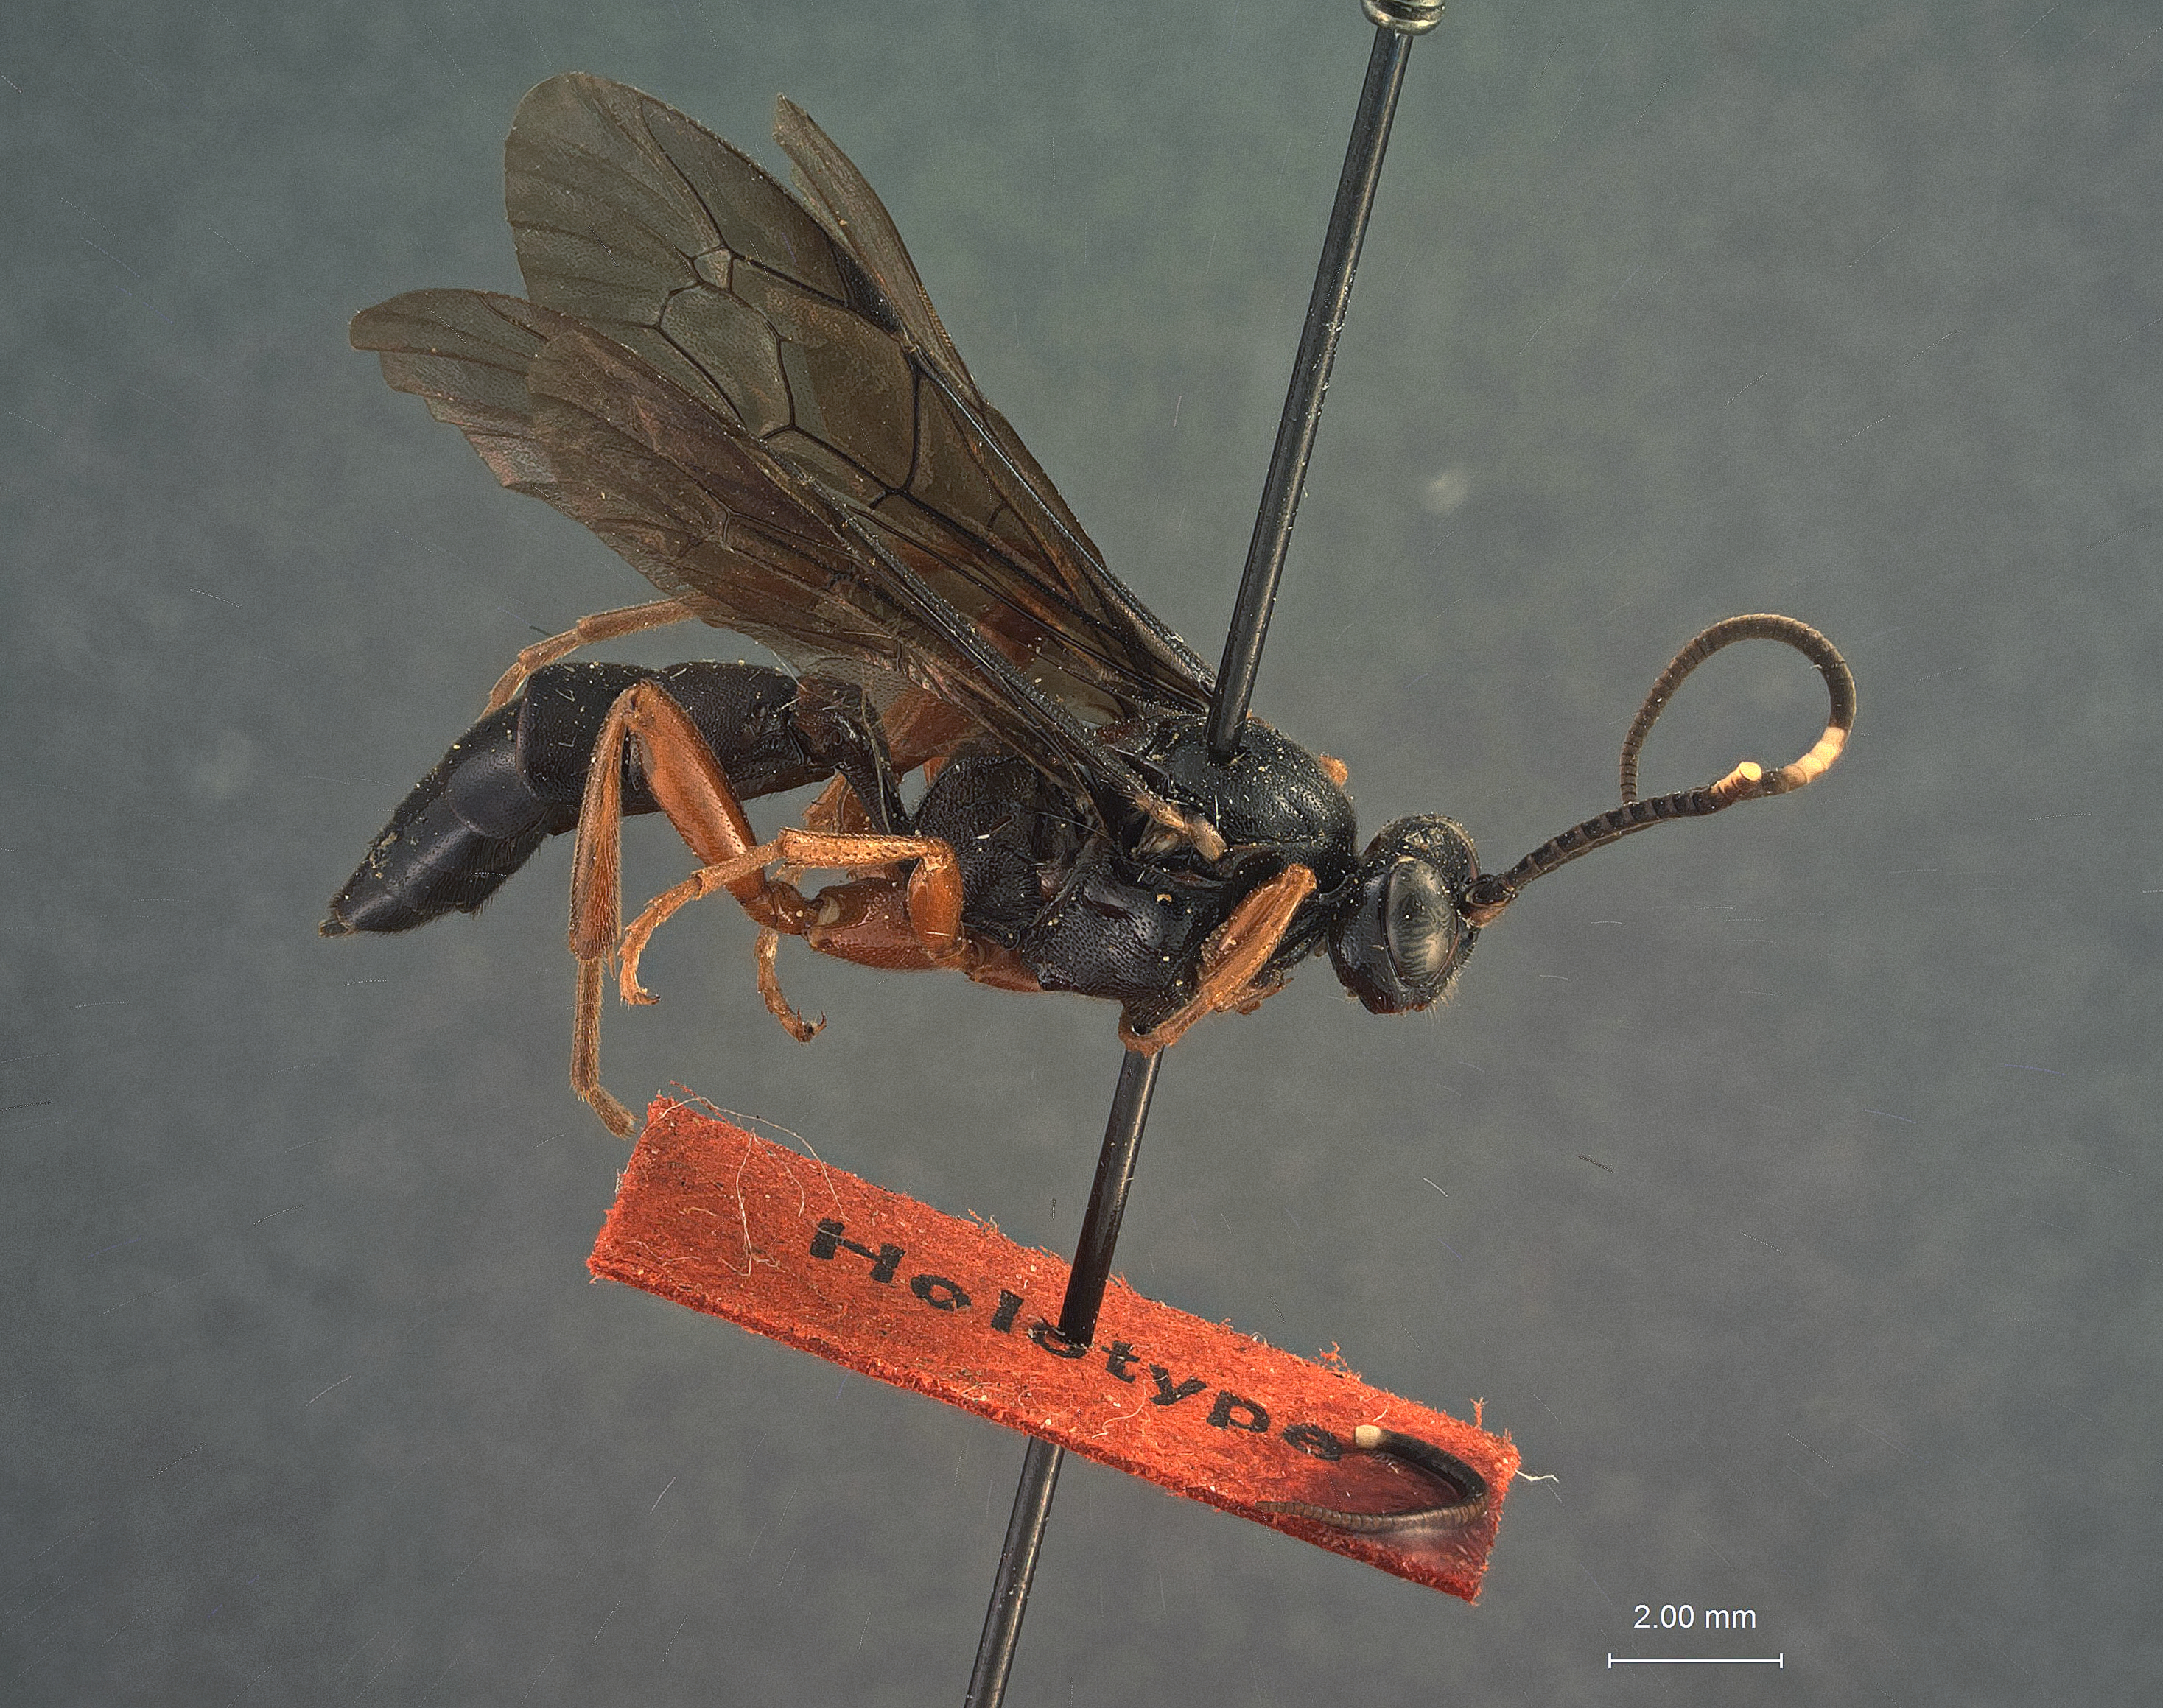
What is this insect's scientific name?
Coelichneumonops rubricoxa
